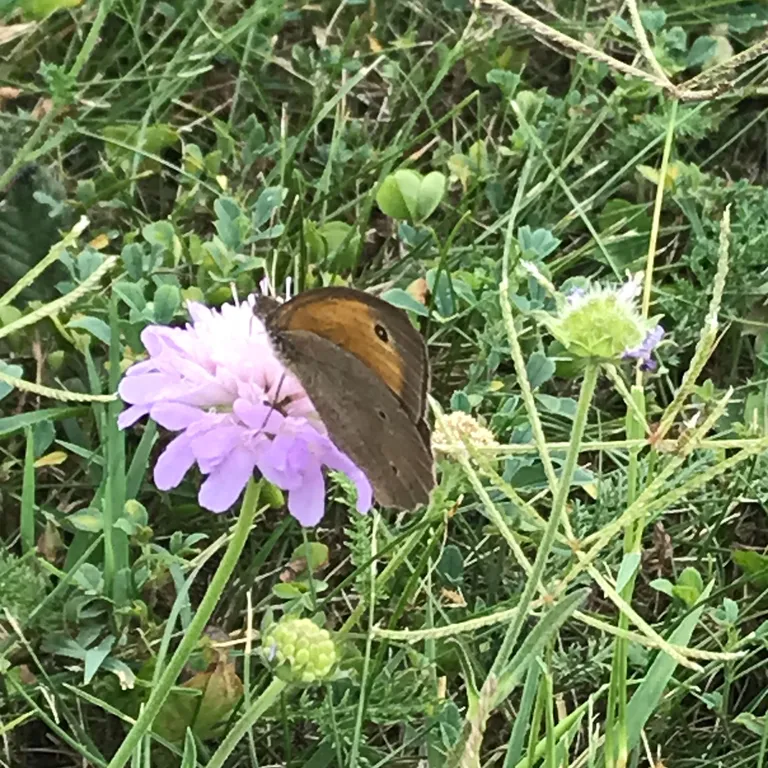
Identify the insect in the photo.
Maniola jurtina
